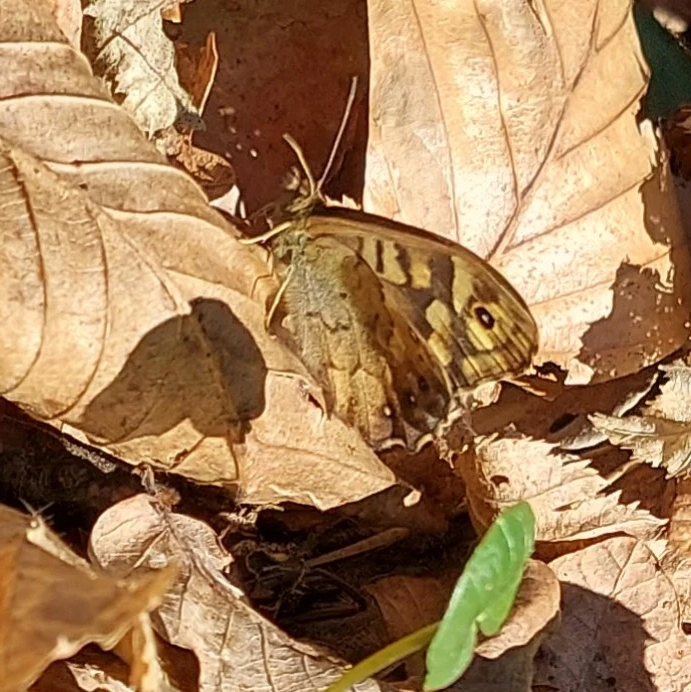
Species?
Pararge aegeria
